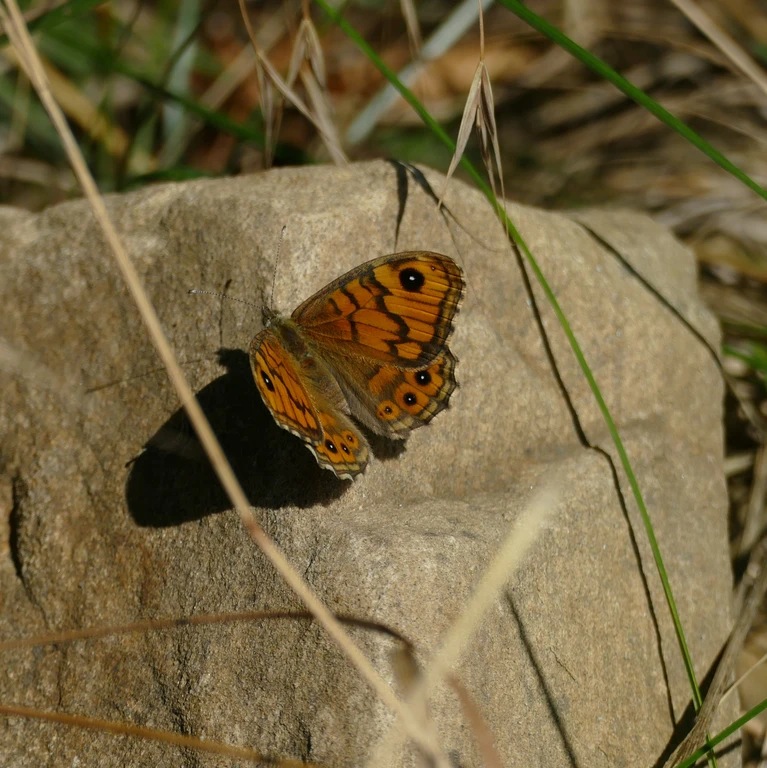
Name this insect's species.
Lasiommata megera (also Pararge megera)
